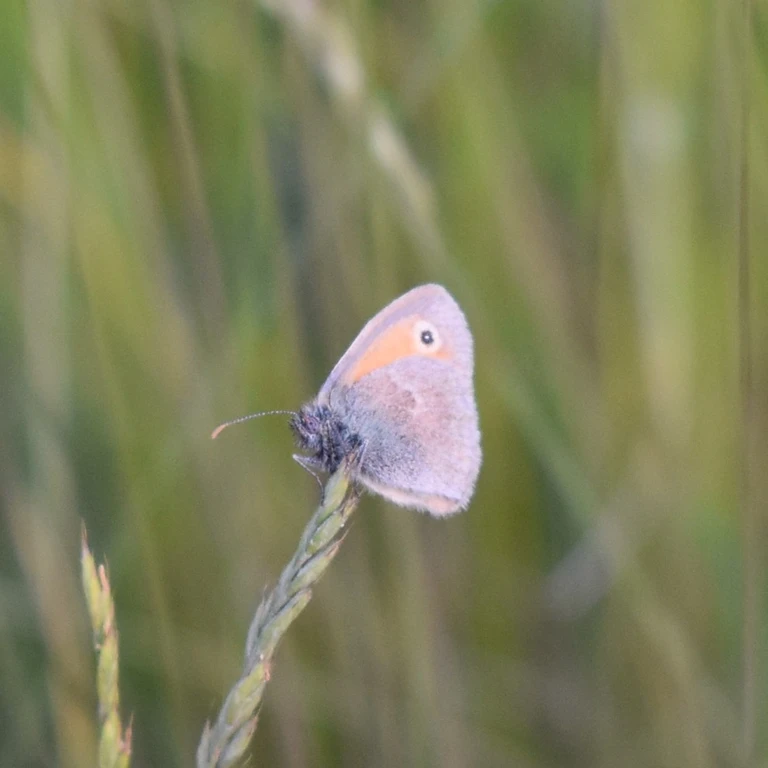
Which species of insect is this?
Coenonympha pamphilus
